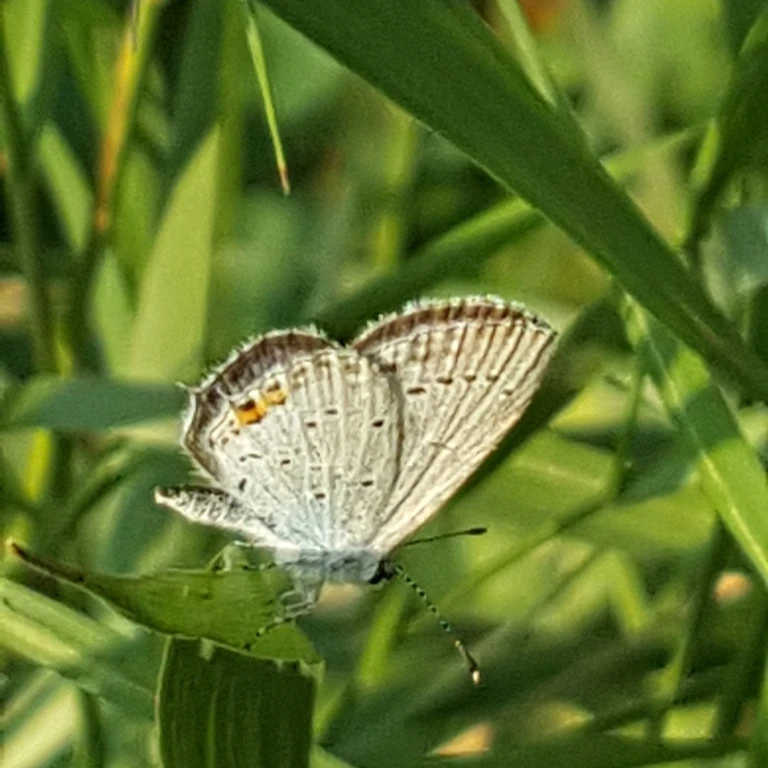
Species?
Cupido argiades (also Elkalyce argiades)
